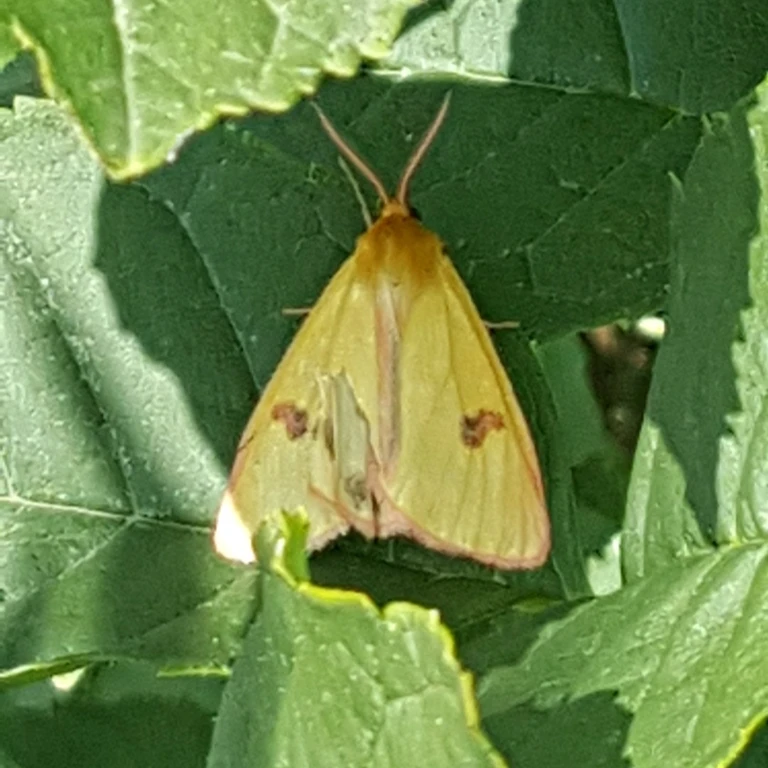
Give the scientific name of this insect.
Diacrisia sannio
